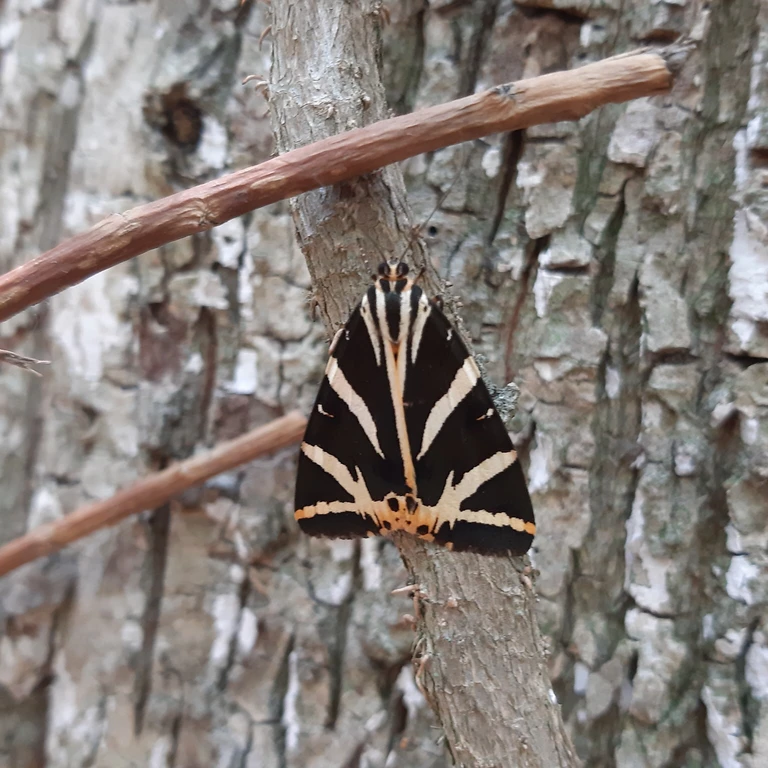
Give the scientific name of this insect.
Euplagia quadripunctaria
